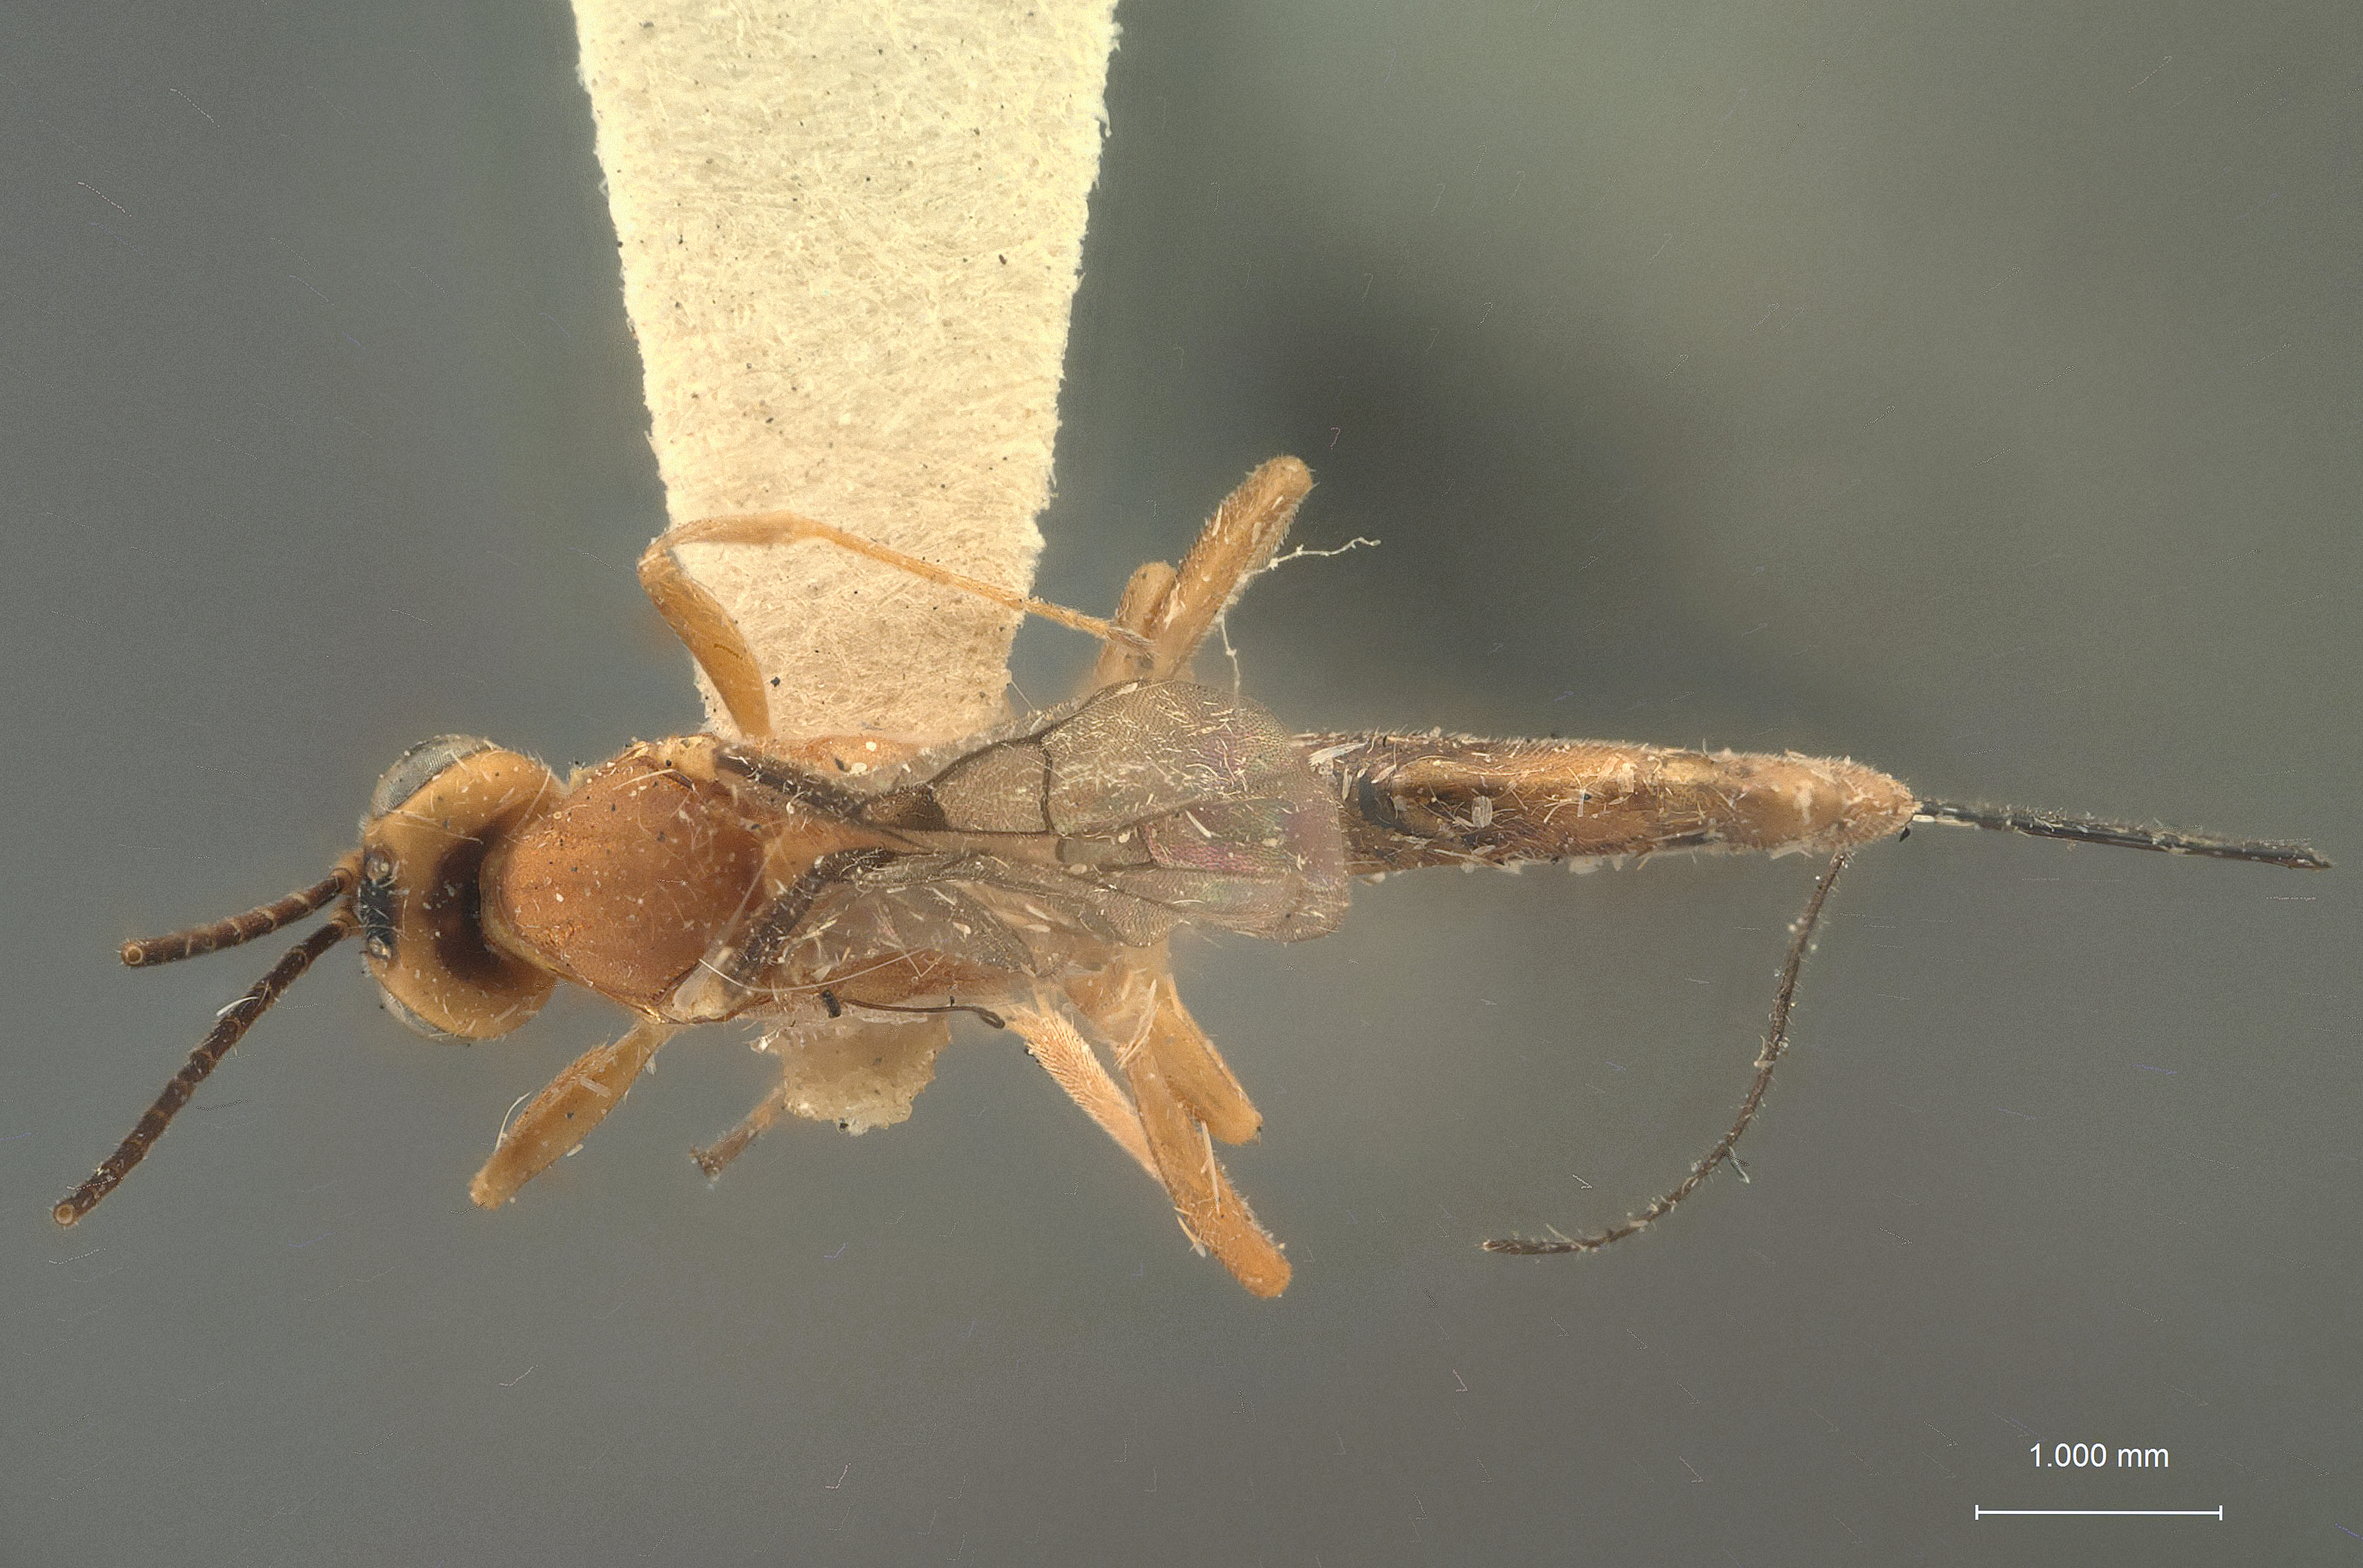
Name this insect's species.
Temelucha dakotae
